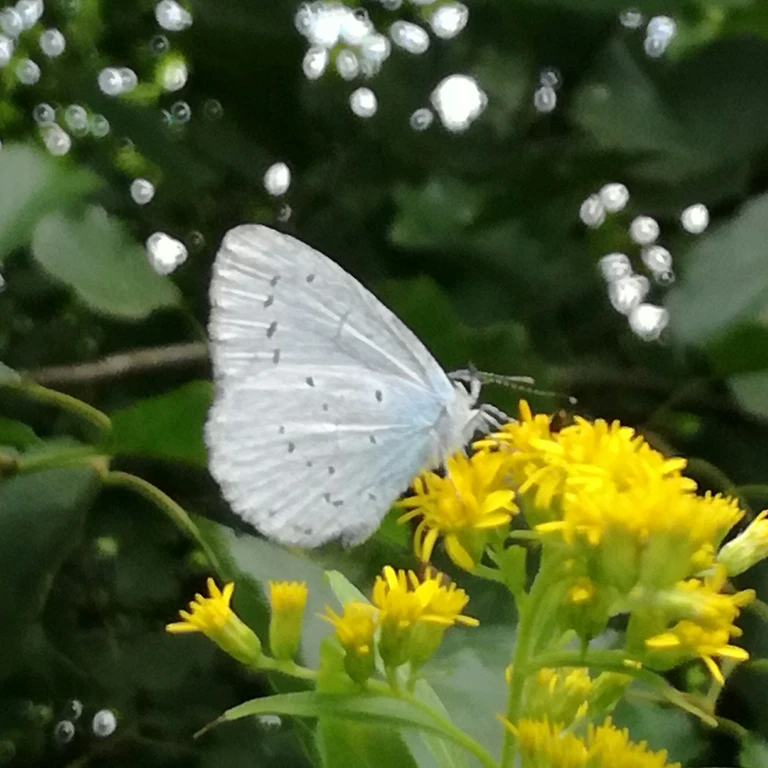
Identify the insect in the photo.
Celastrina argiolus
